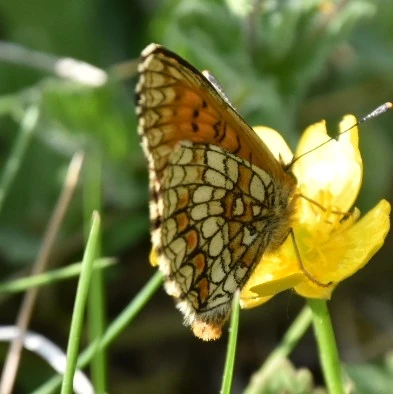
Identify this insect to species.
Melitaea athalia
